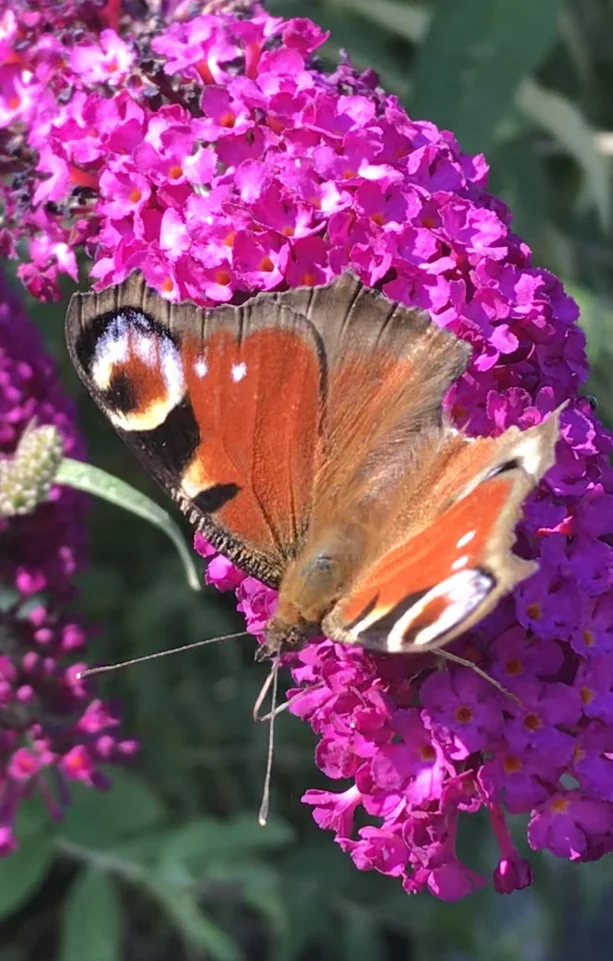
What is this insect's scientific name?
Aglais io
